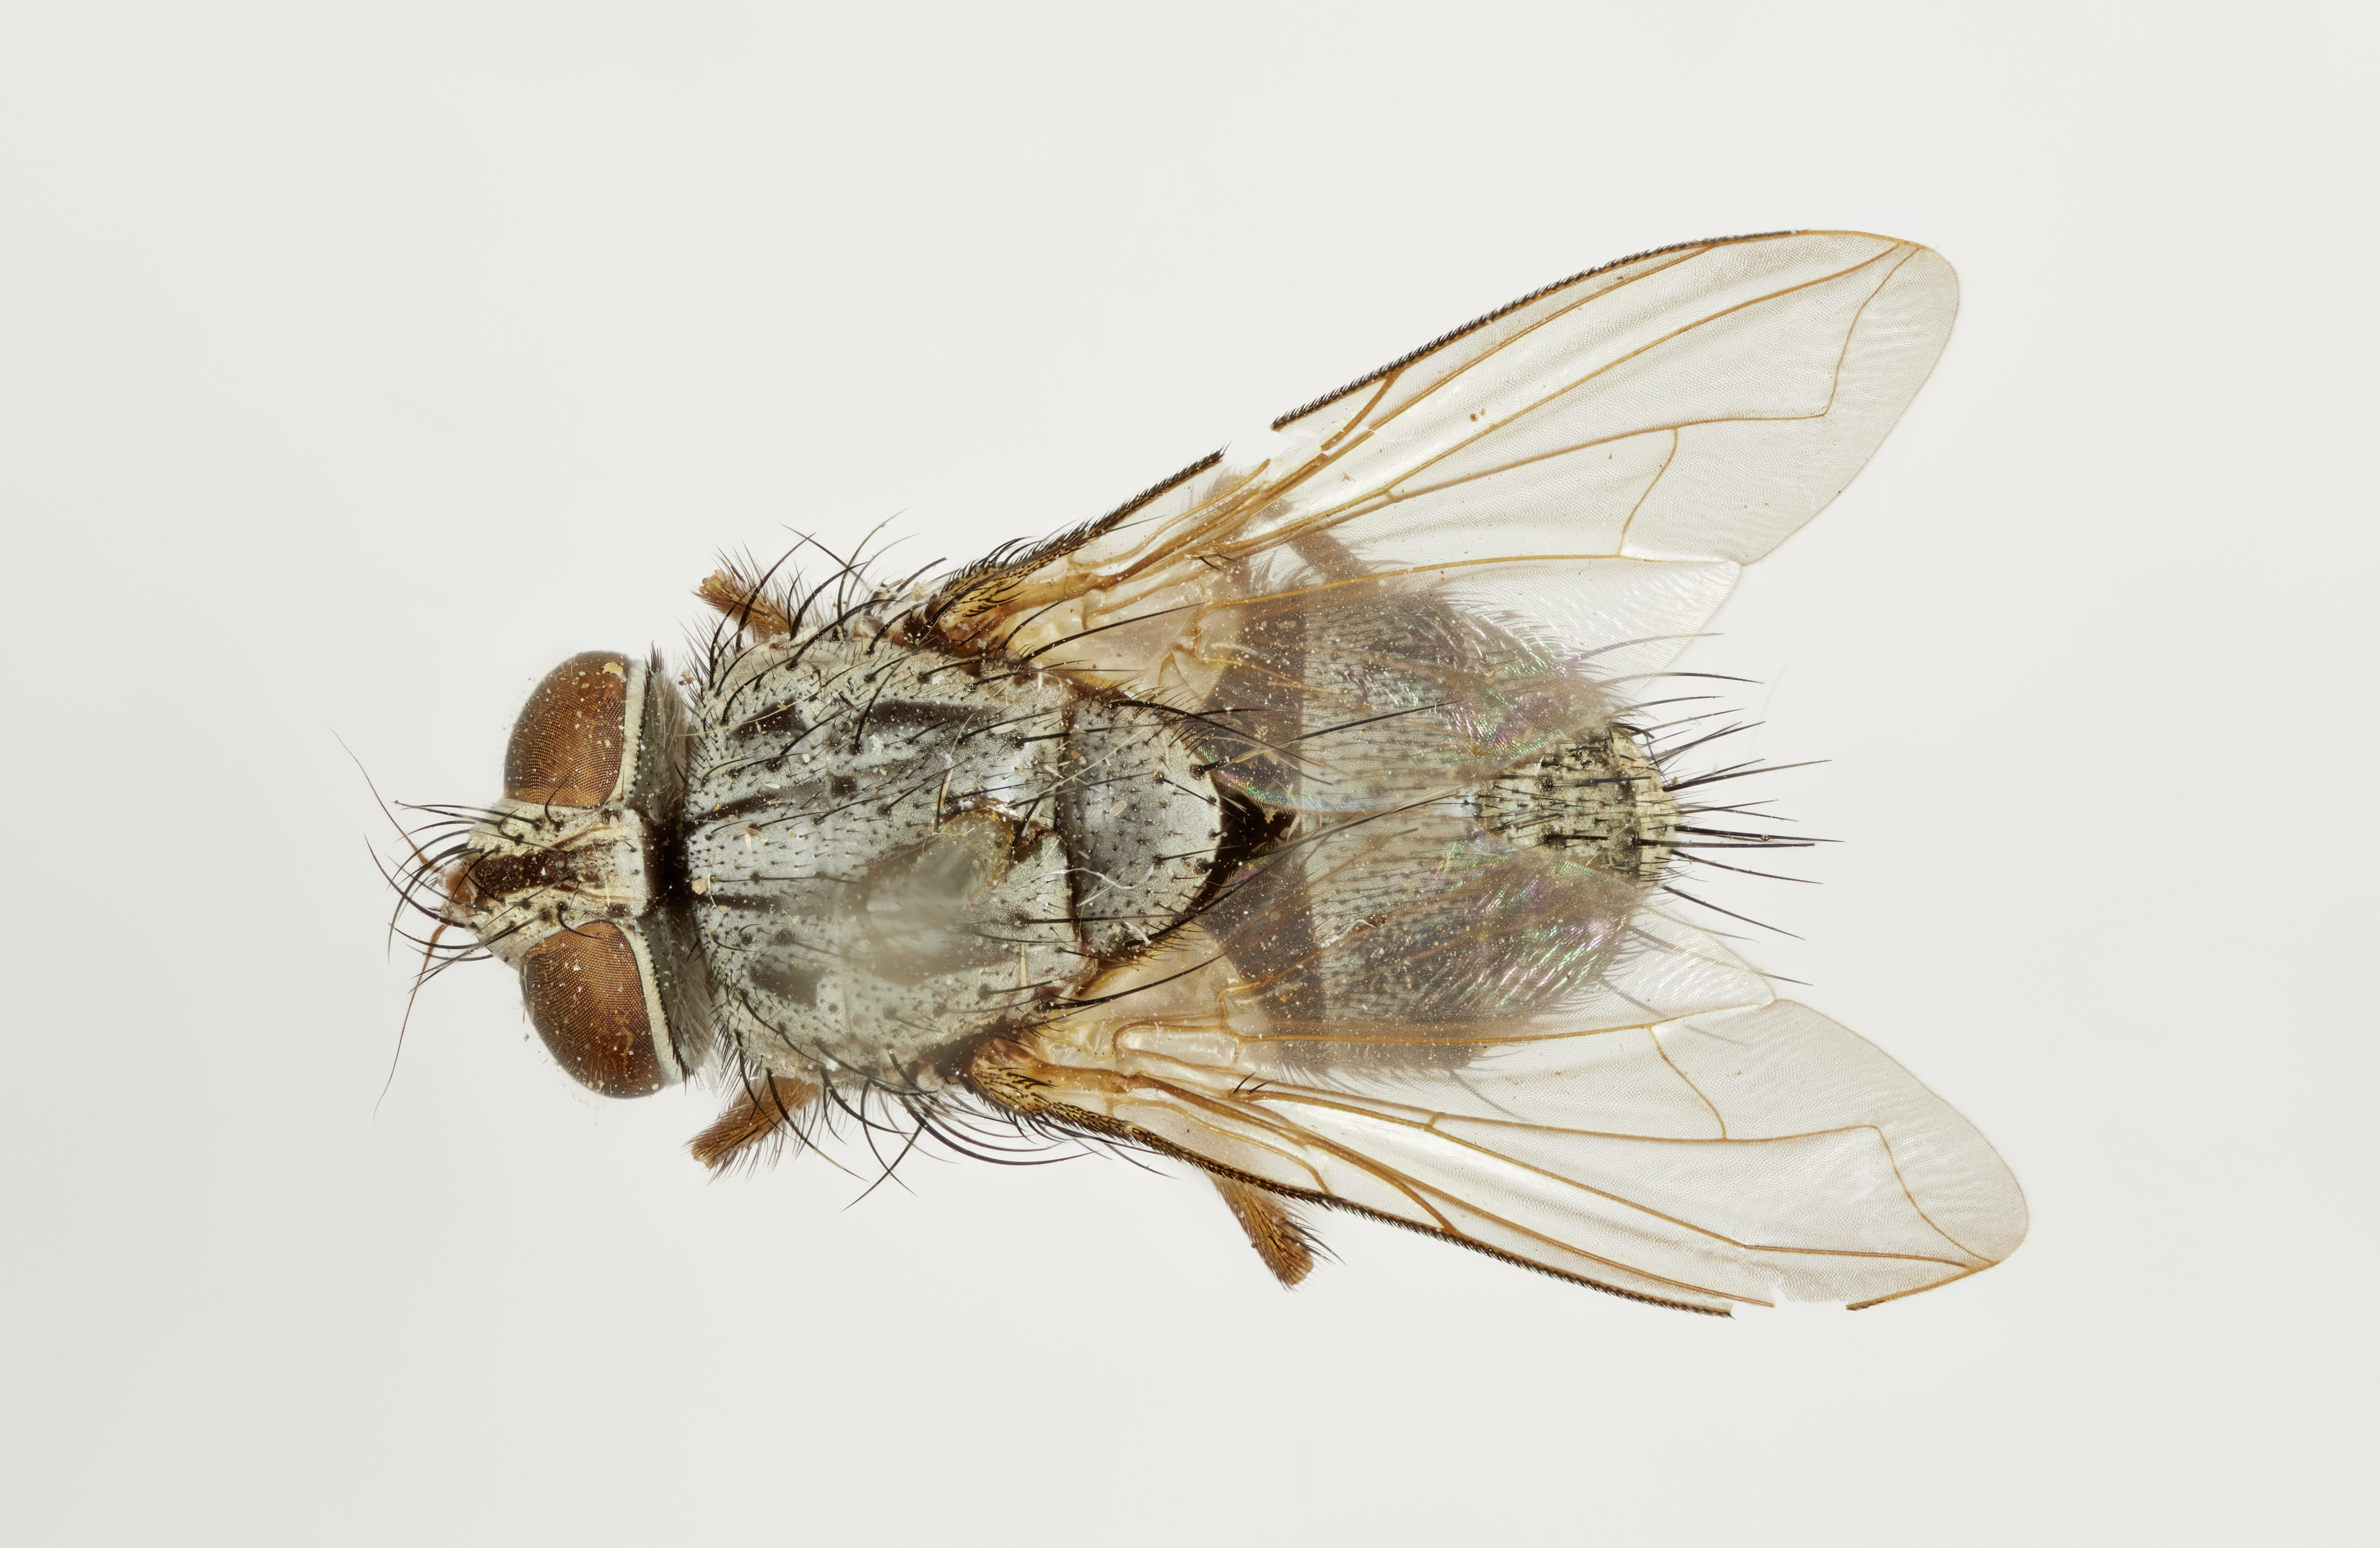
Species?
Exorista boarmiae
